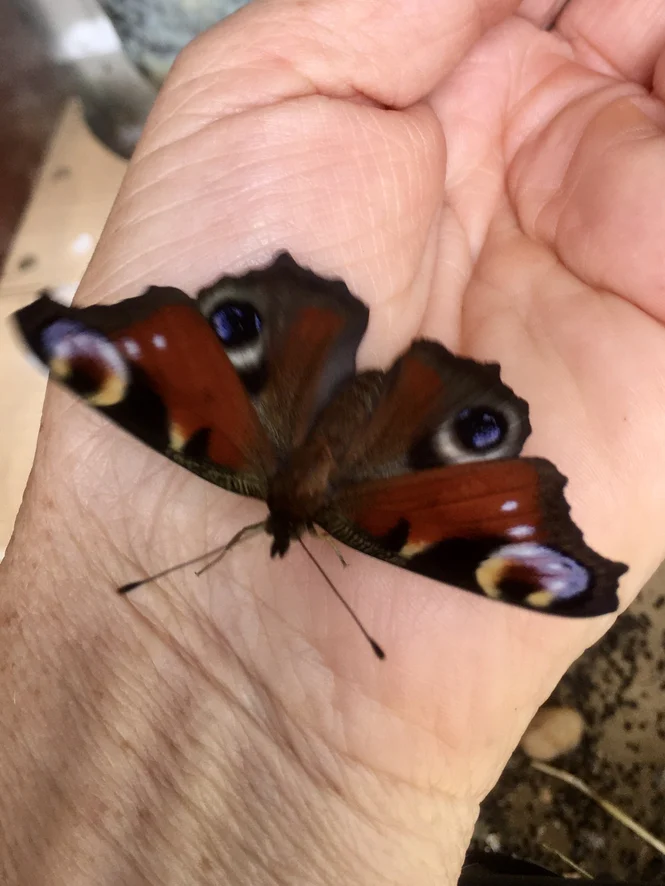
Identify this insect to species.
Aglais io
